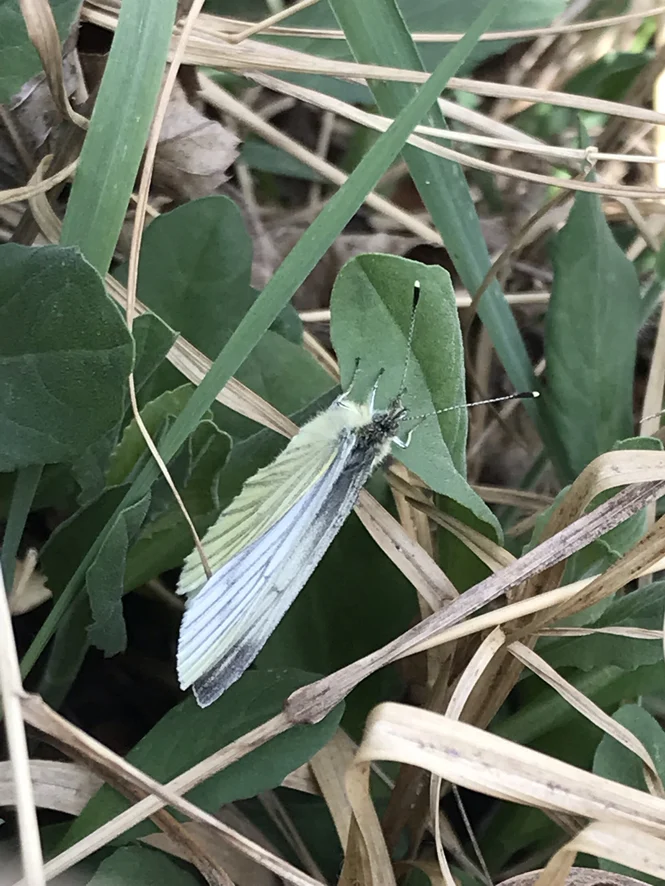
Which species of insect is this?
Pieris napi
